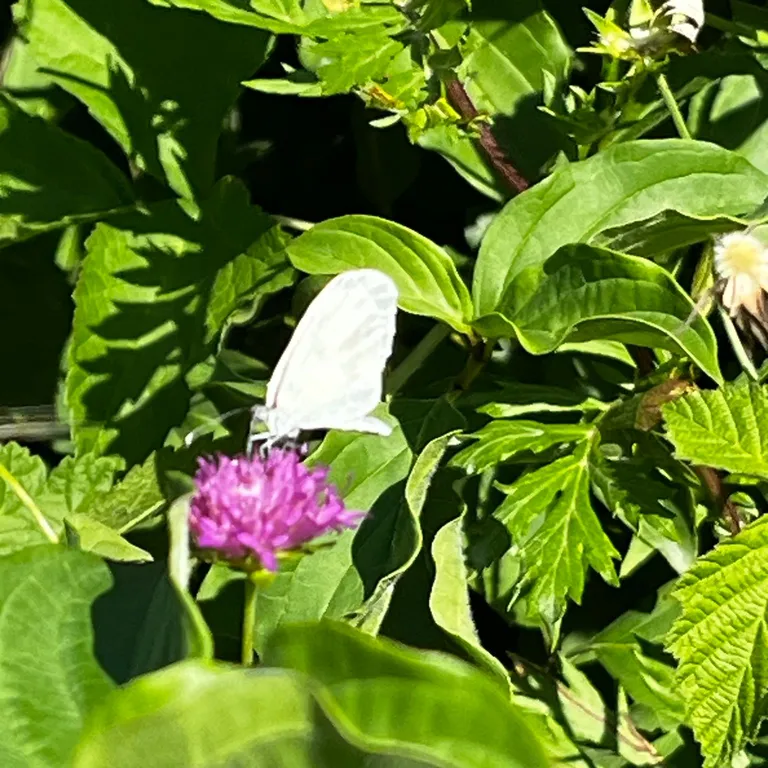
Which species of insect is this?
Leptidea sinapis/juvernica
